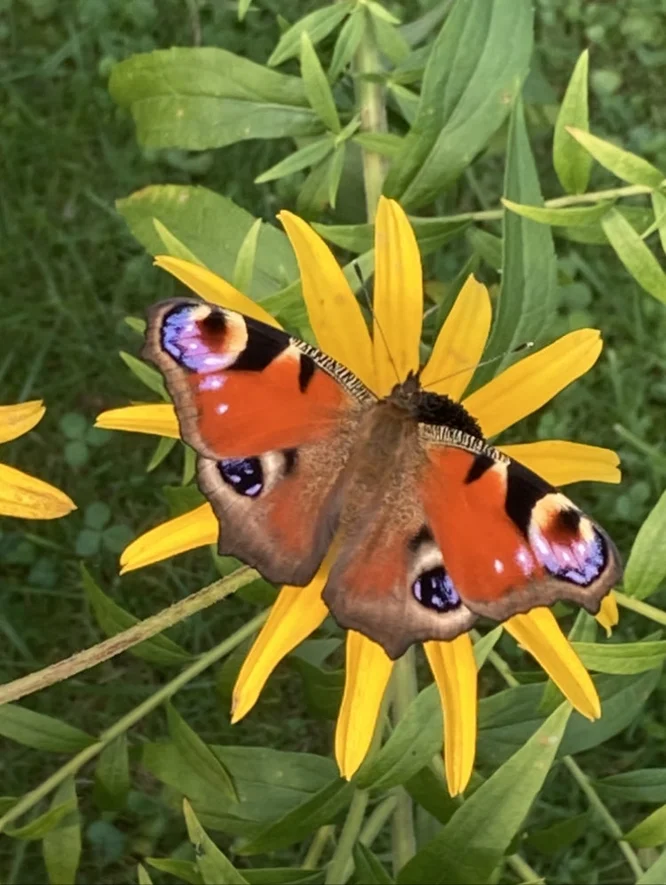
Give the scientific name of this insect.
Aglais io
